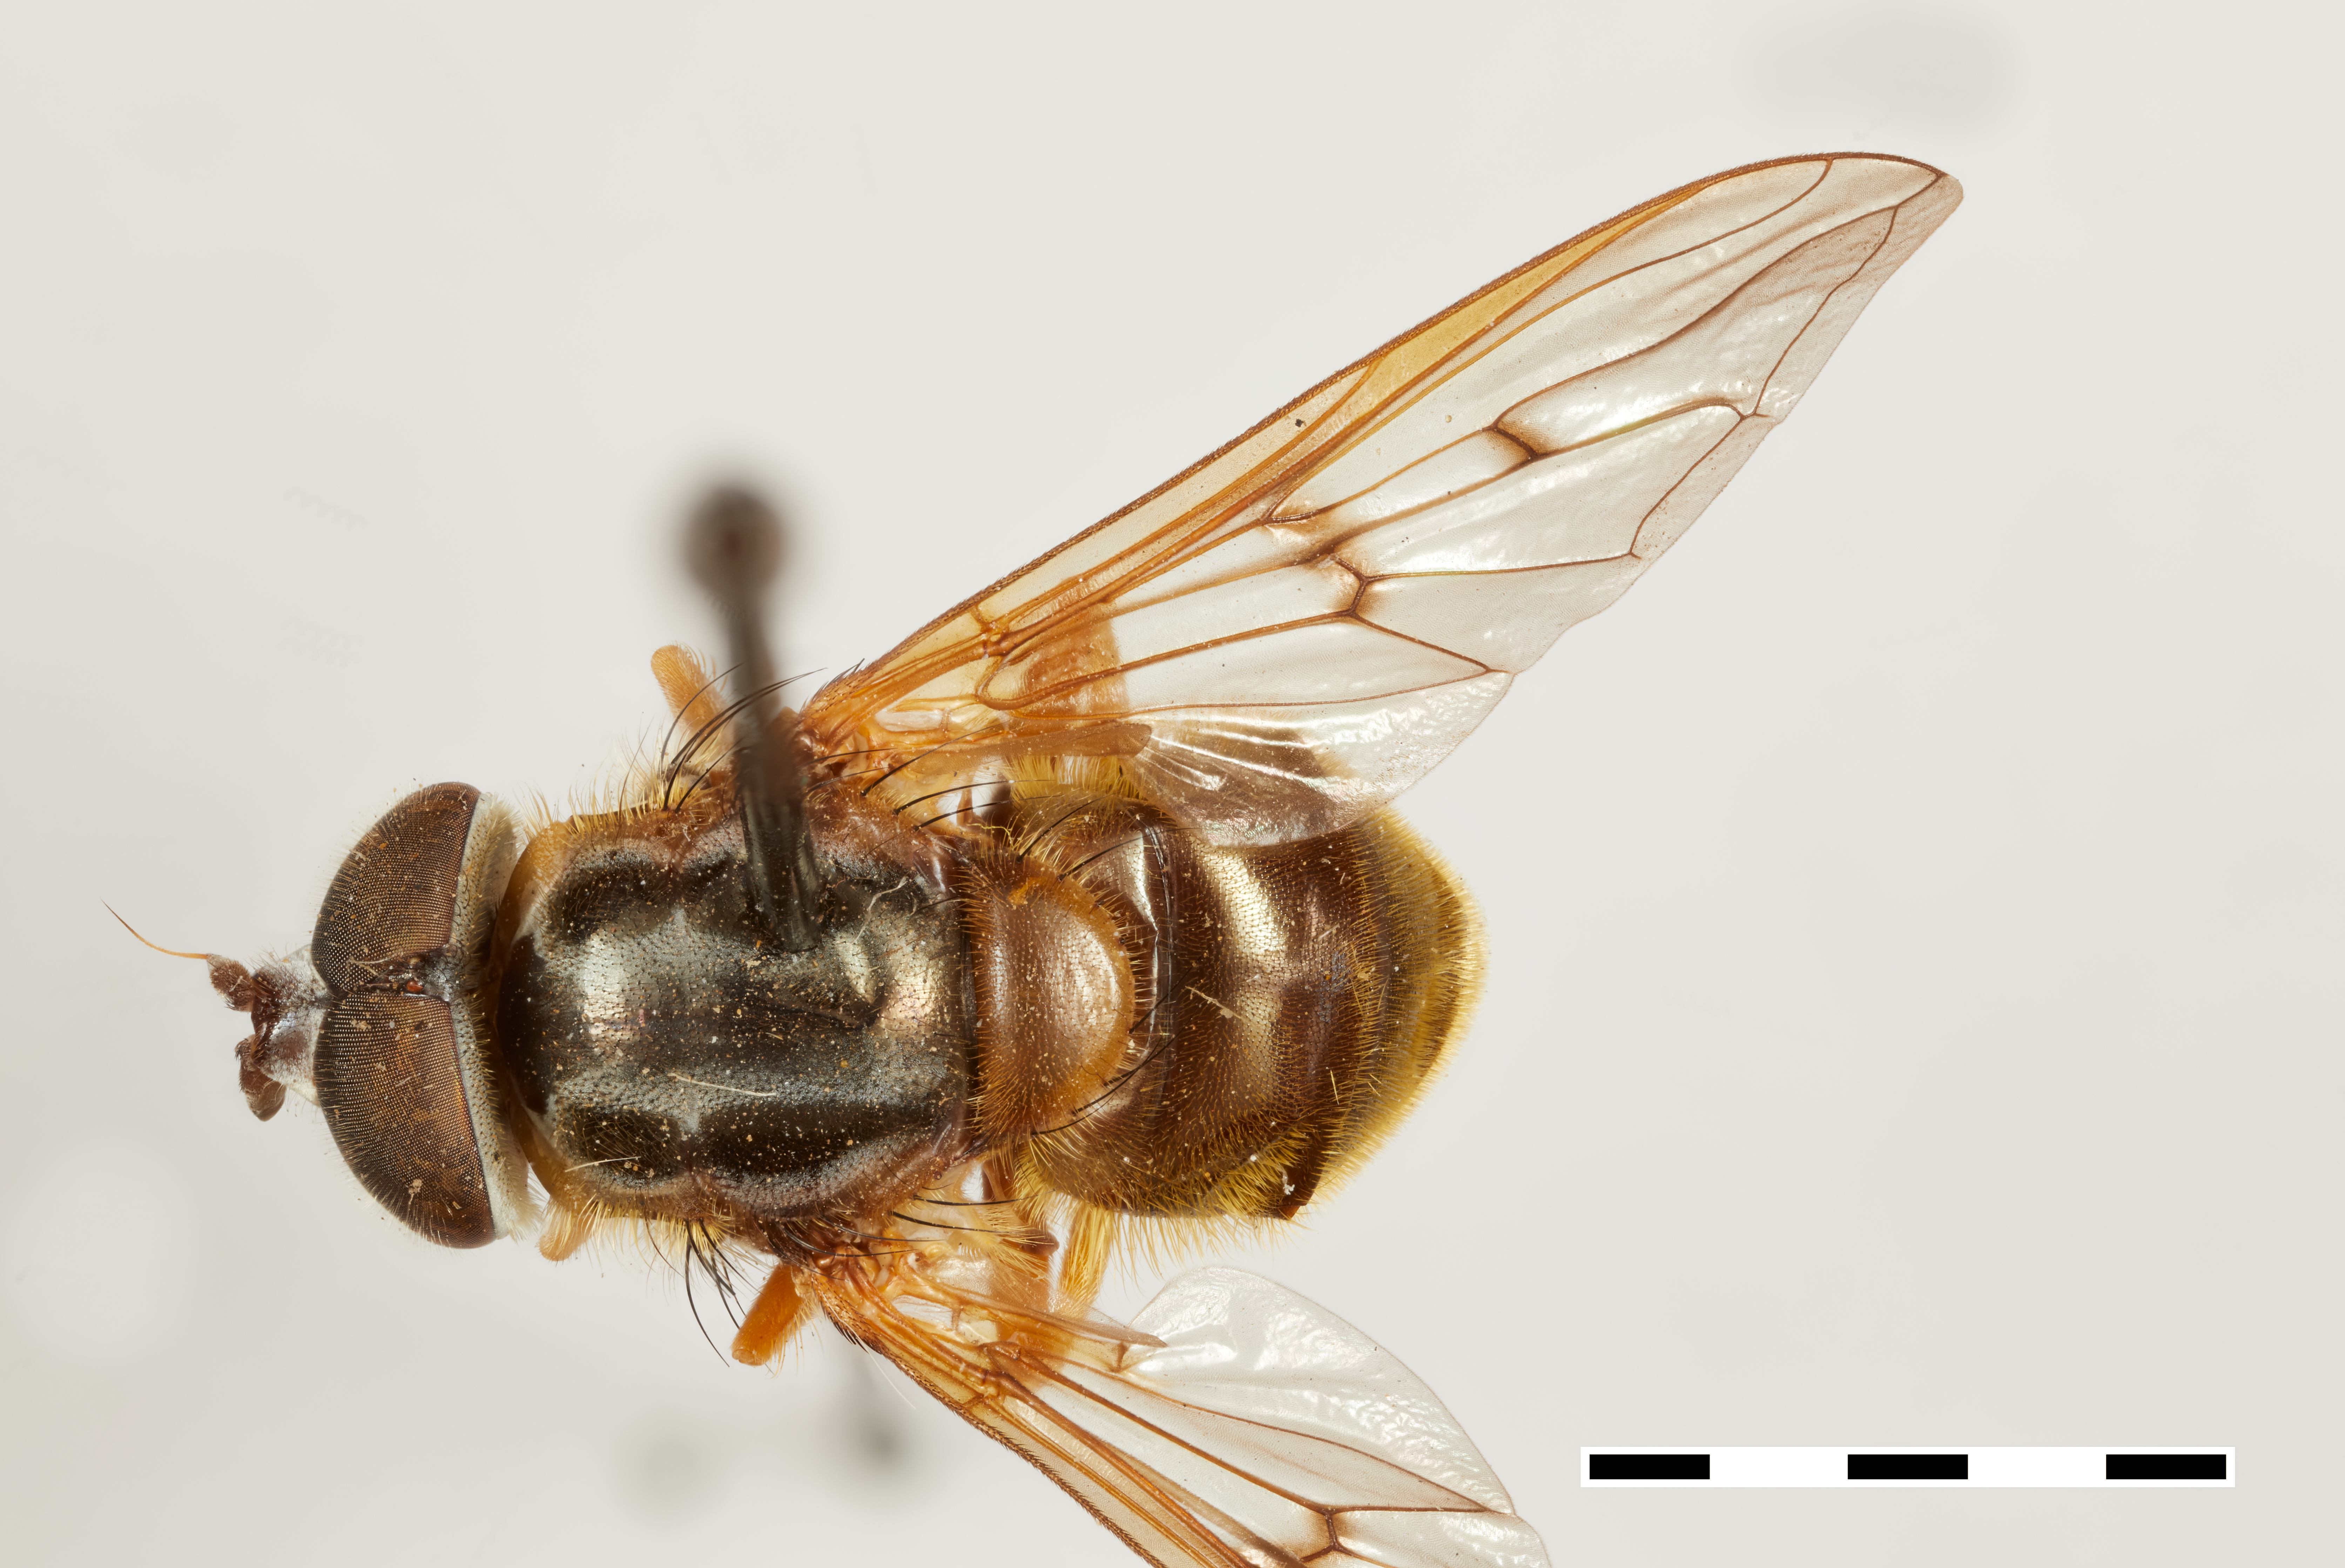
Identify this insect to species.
Ferdinandea aeneicolor
